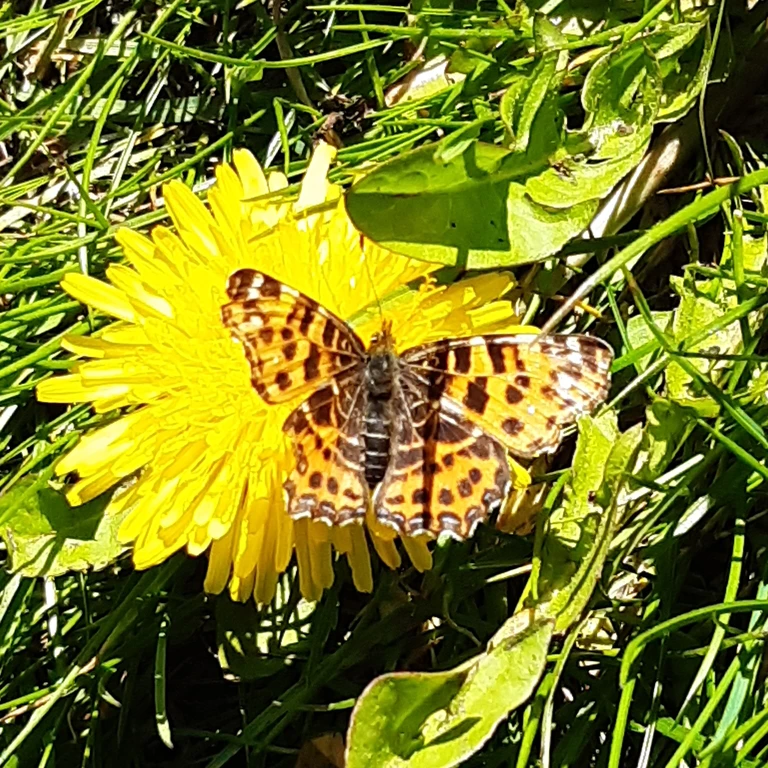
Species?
Araschnia levana
